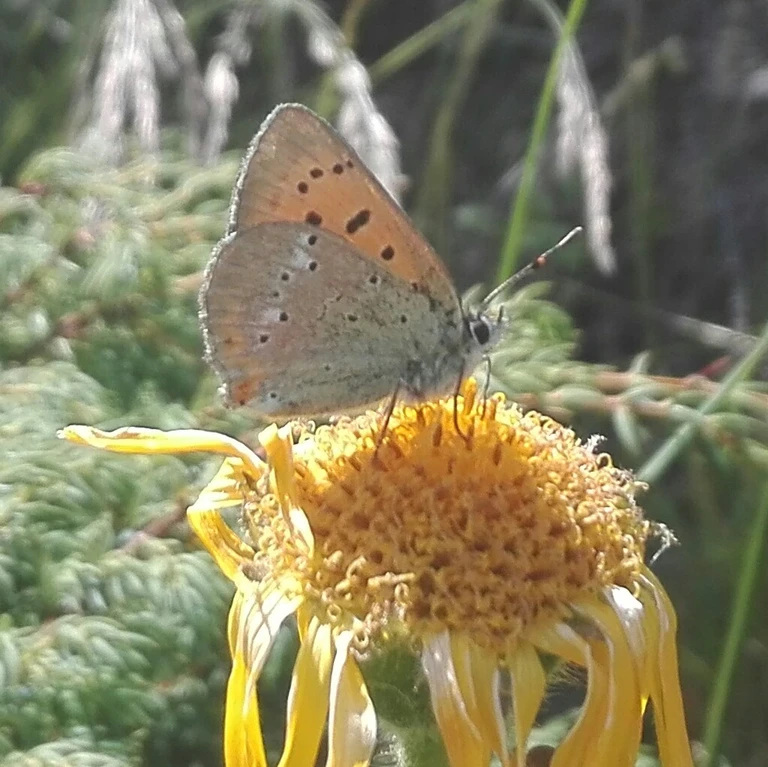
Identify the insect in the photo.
Lycaena virgaureae
